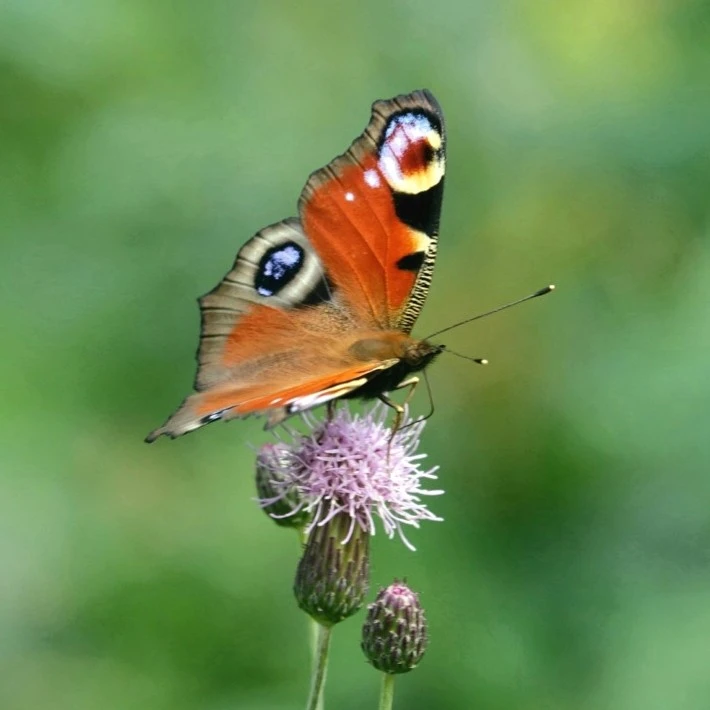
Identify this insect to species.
Aglais io
